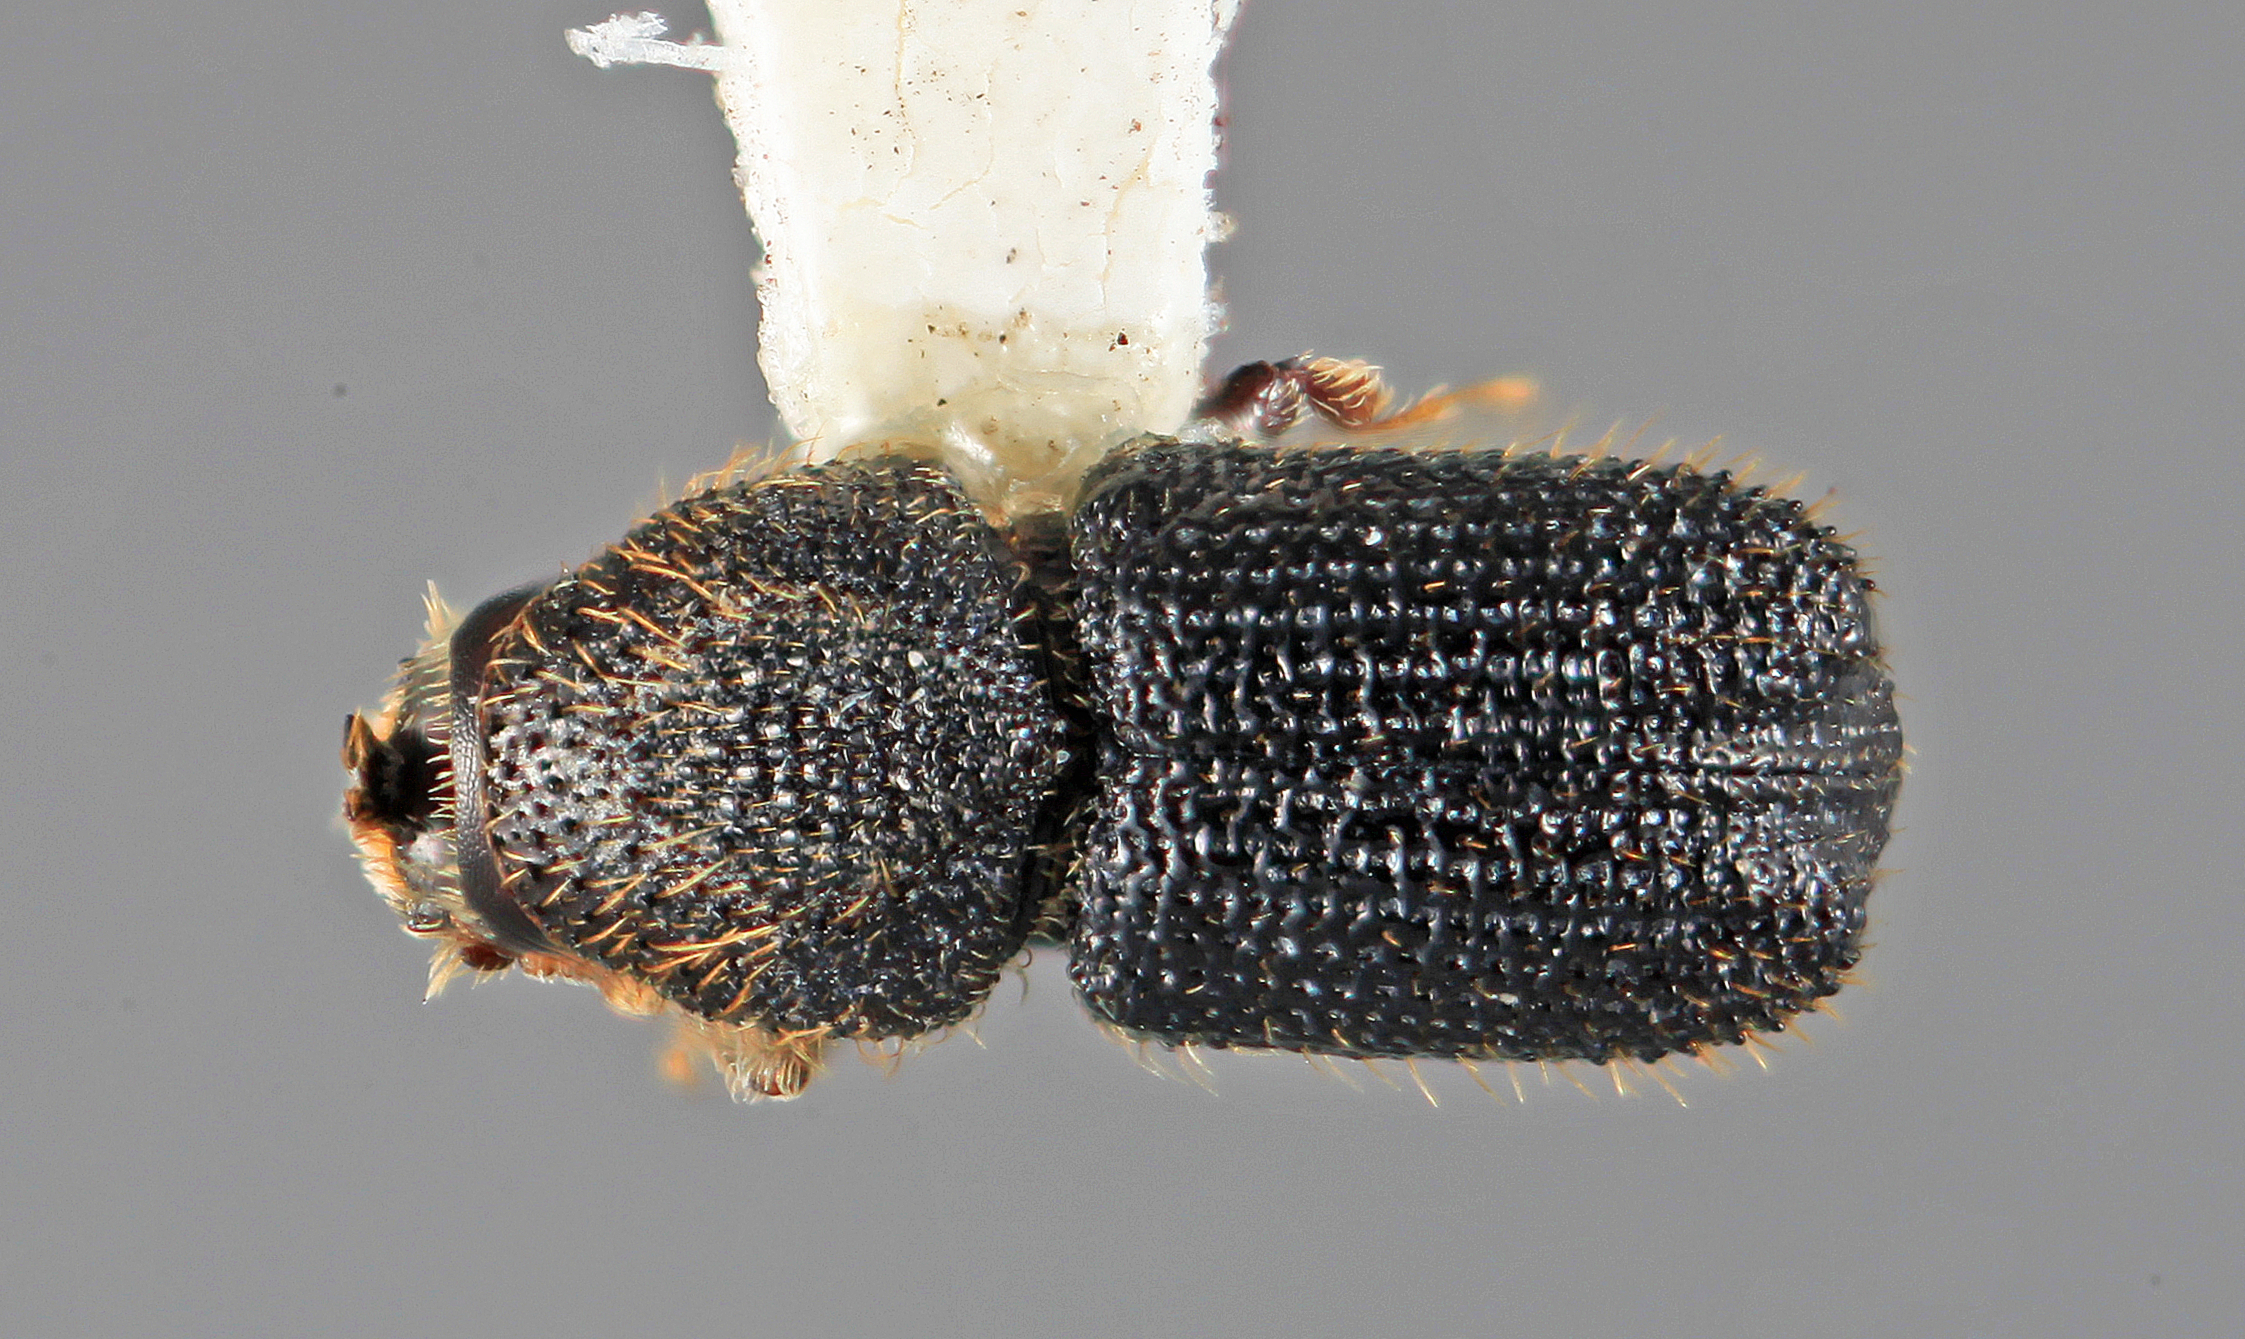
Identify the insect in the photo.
Cactopinus niger
